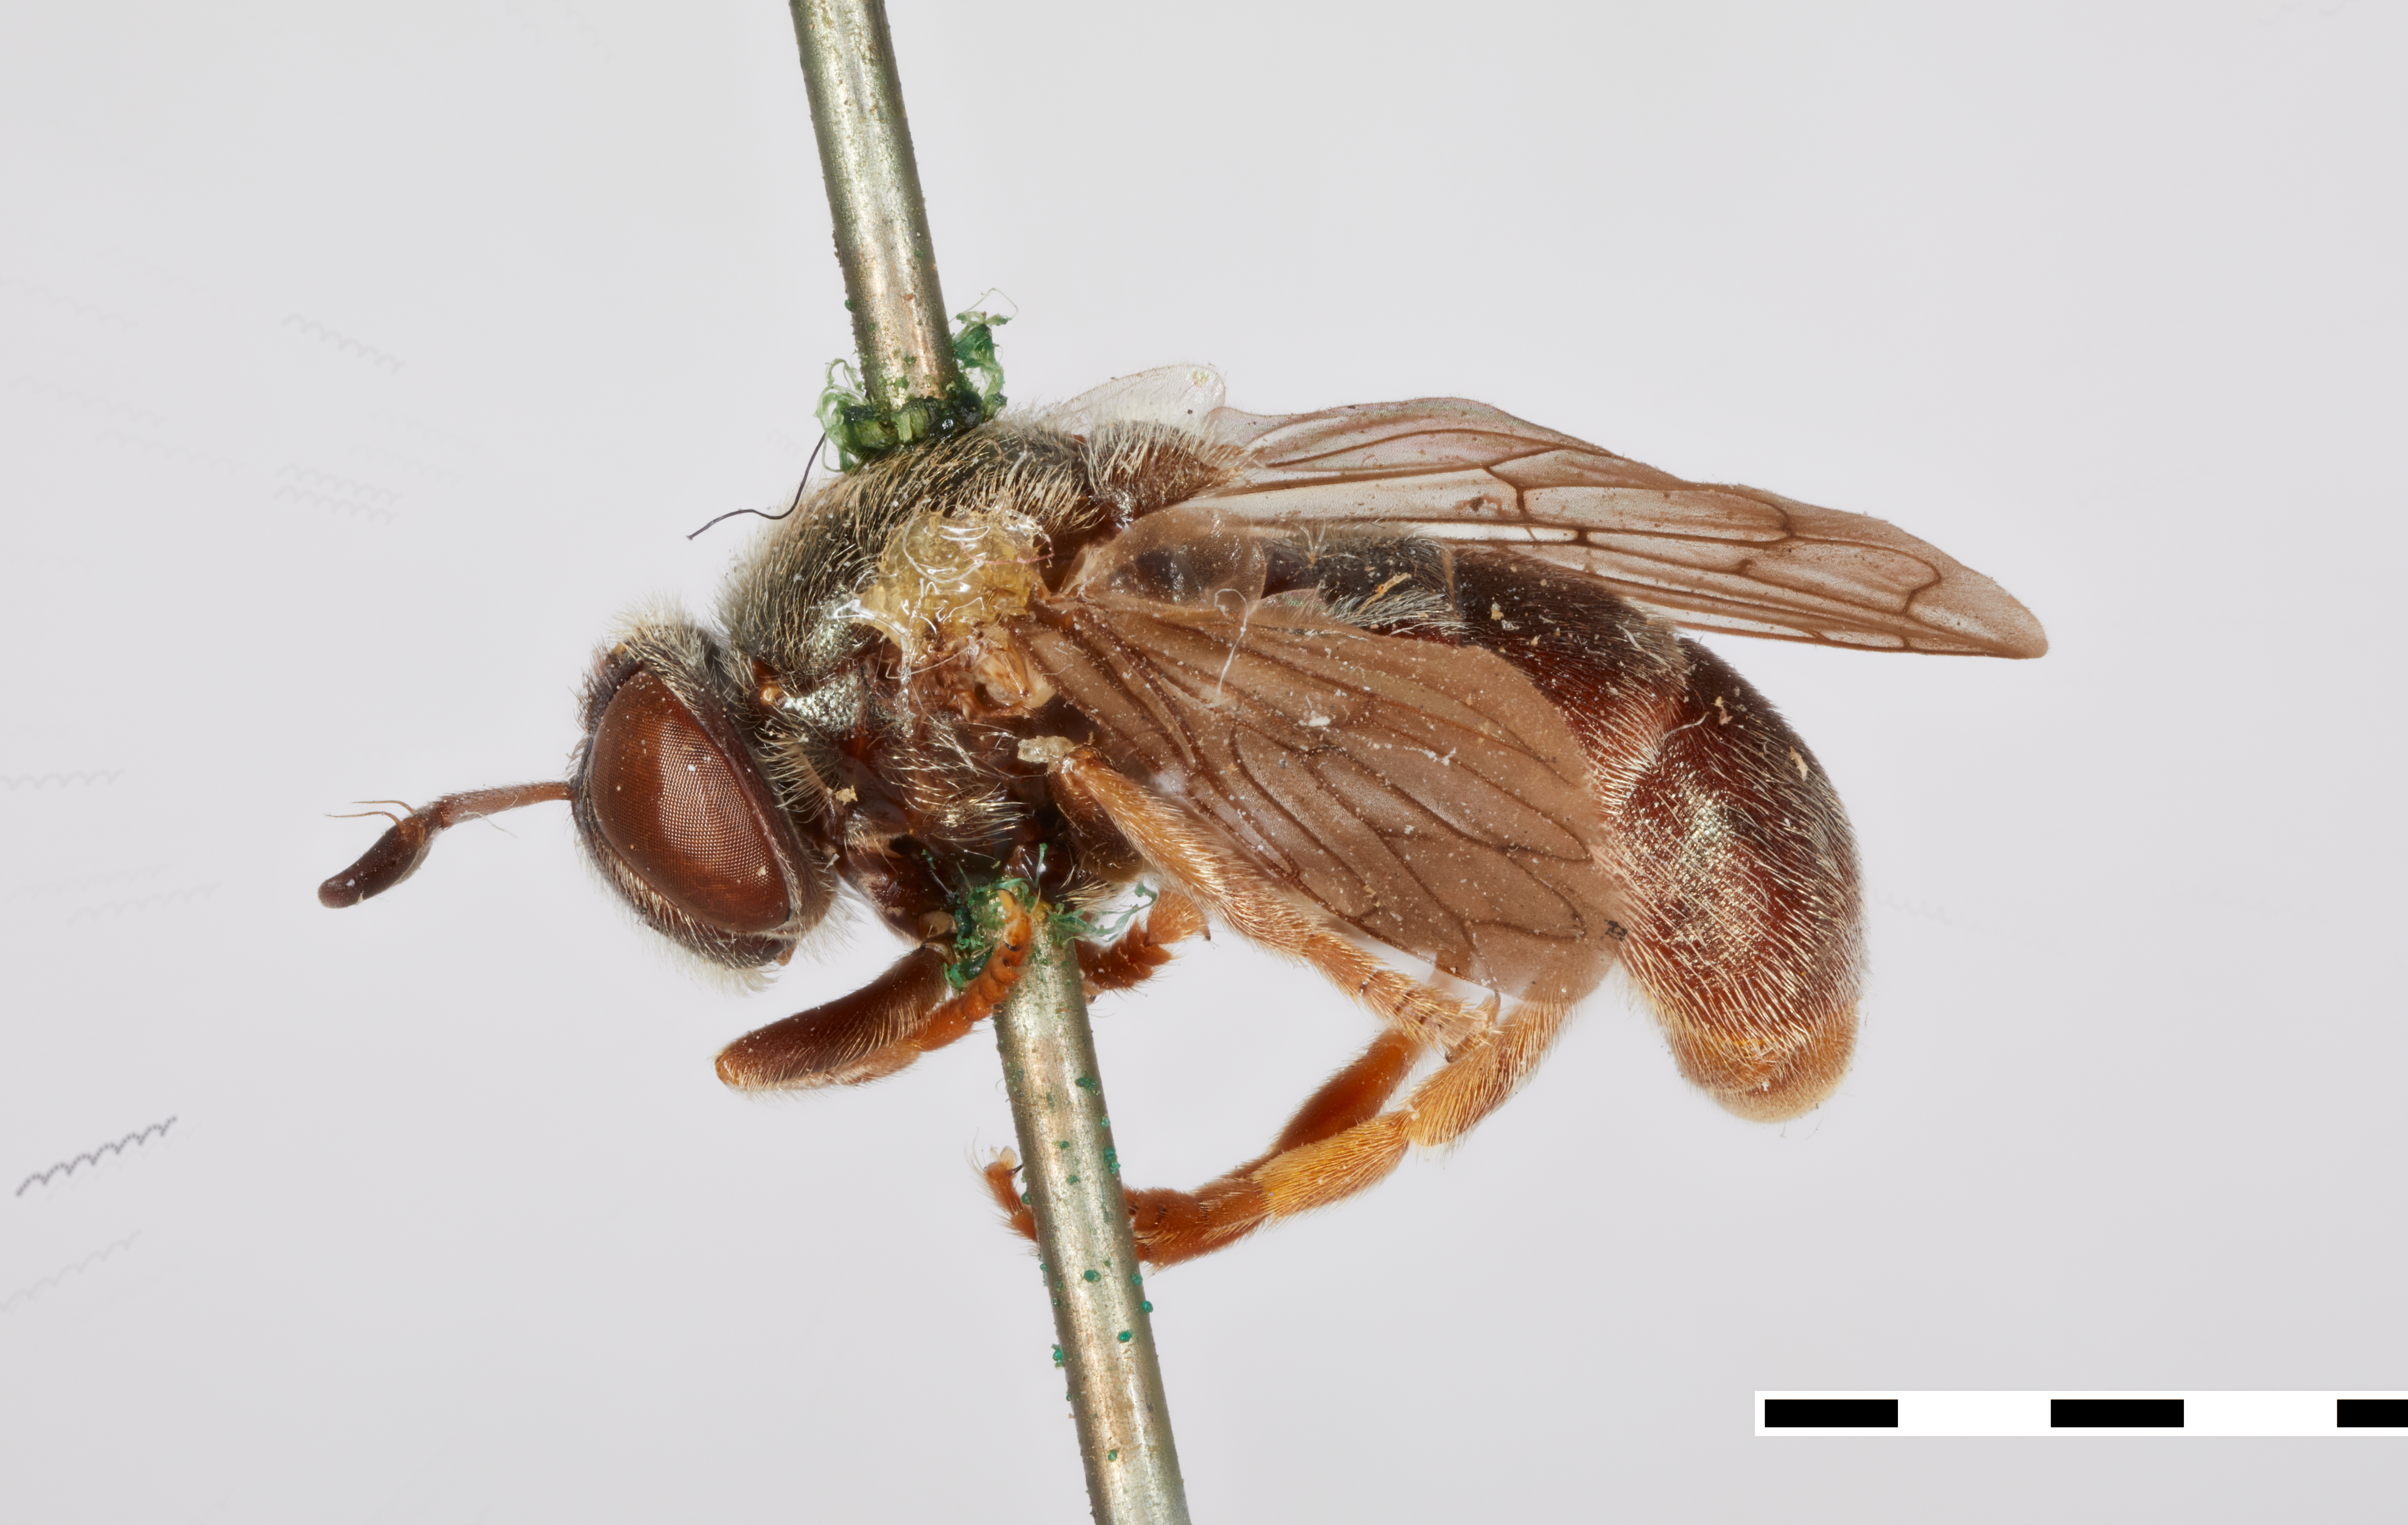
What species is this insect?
Microdon tristis
